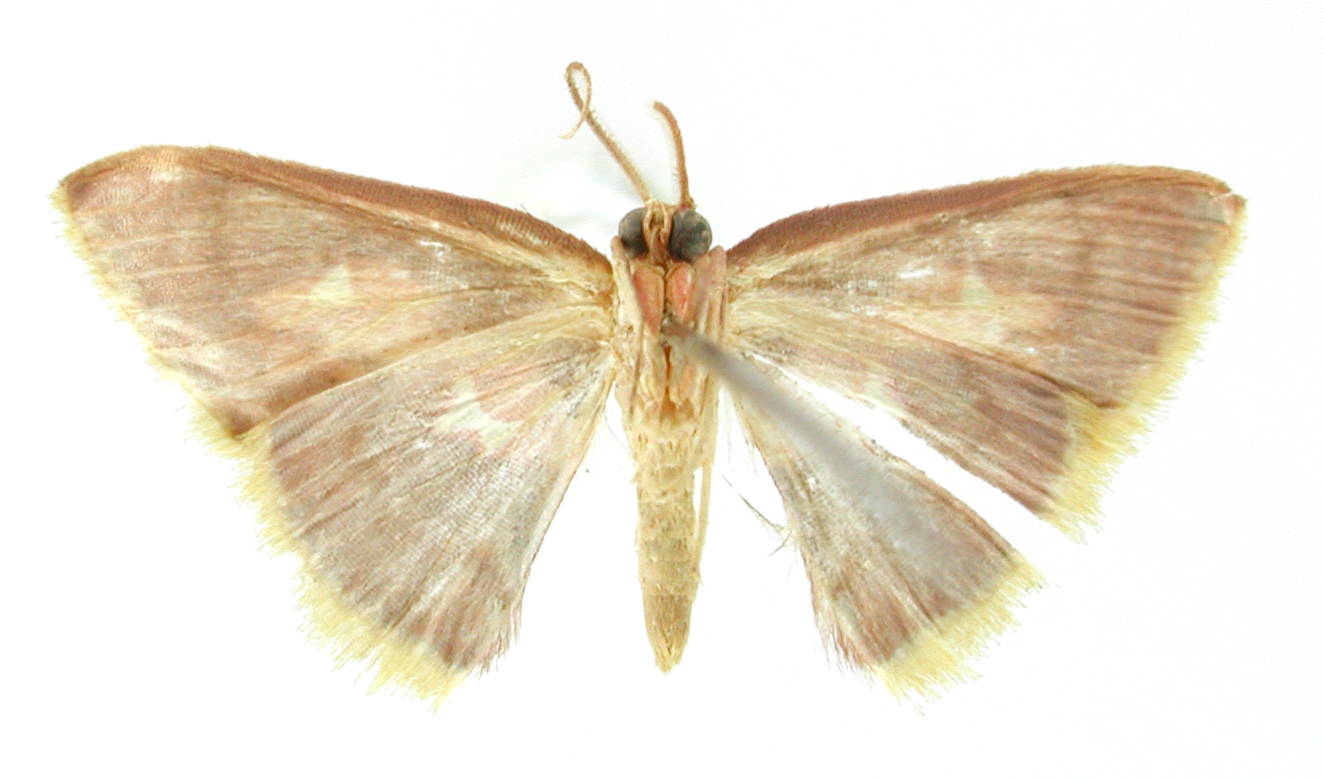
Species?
Tricentra angulisigna
